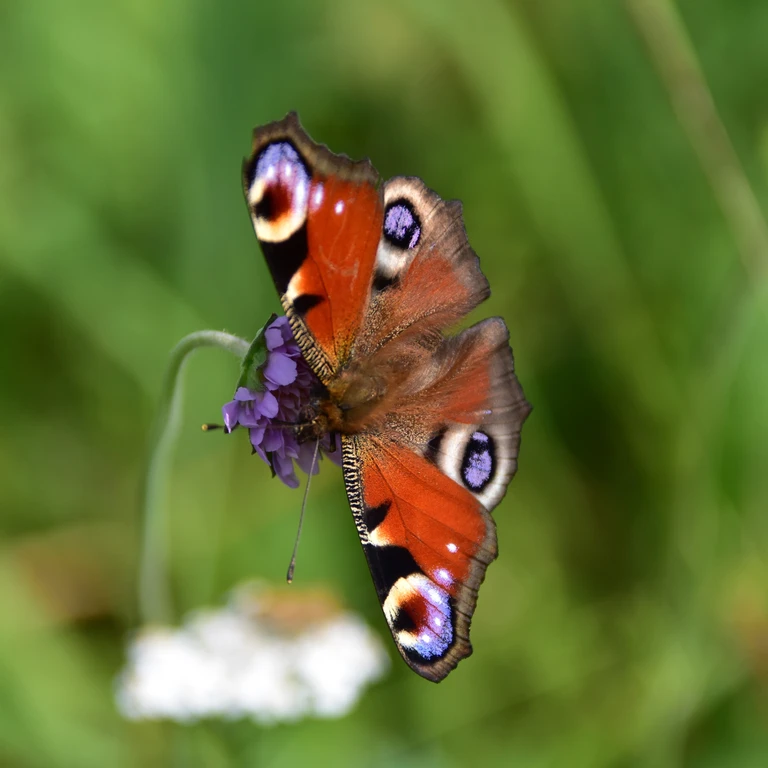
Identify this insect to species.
Aglais io
